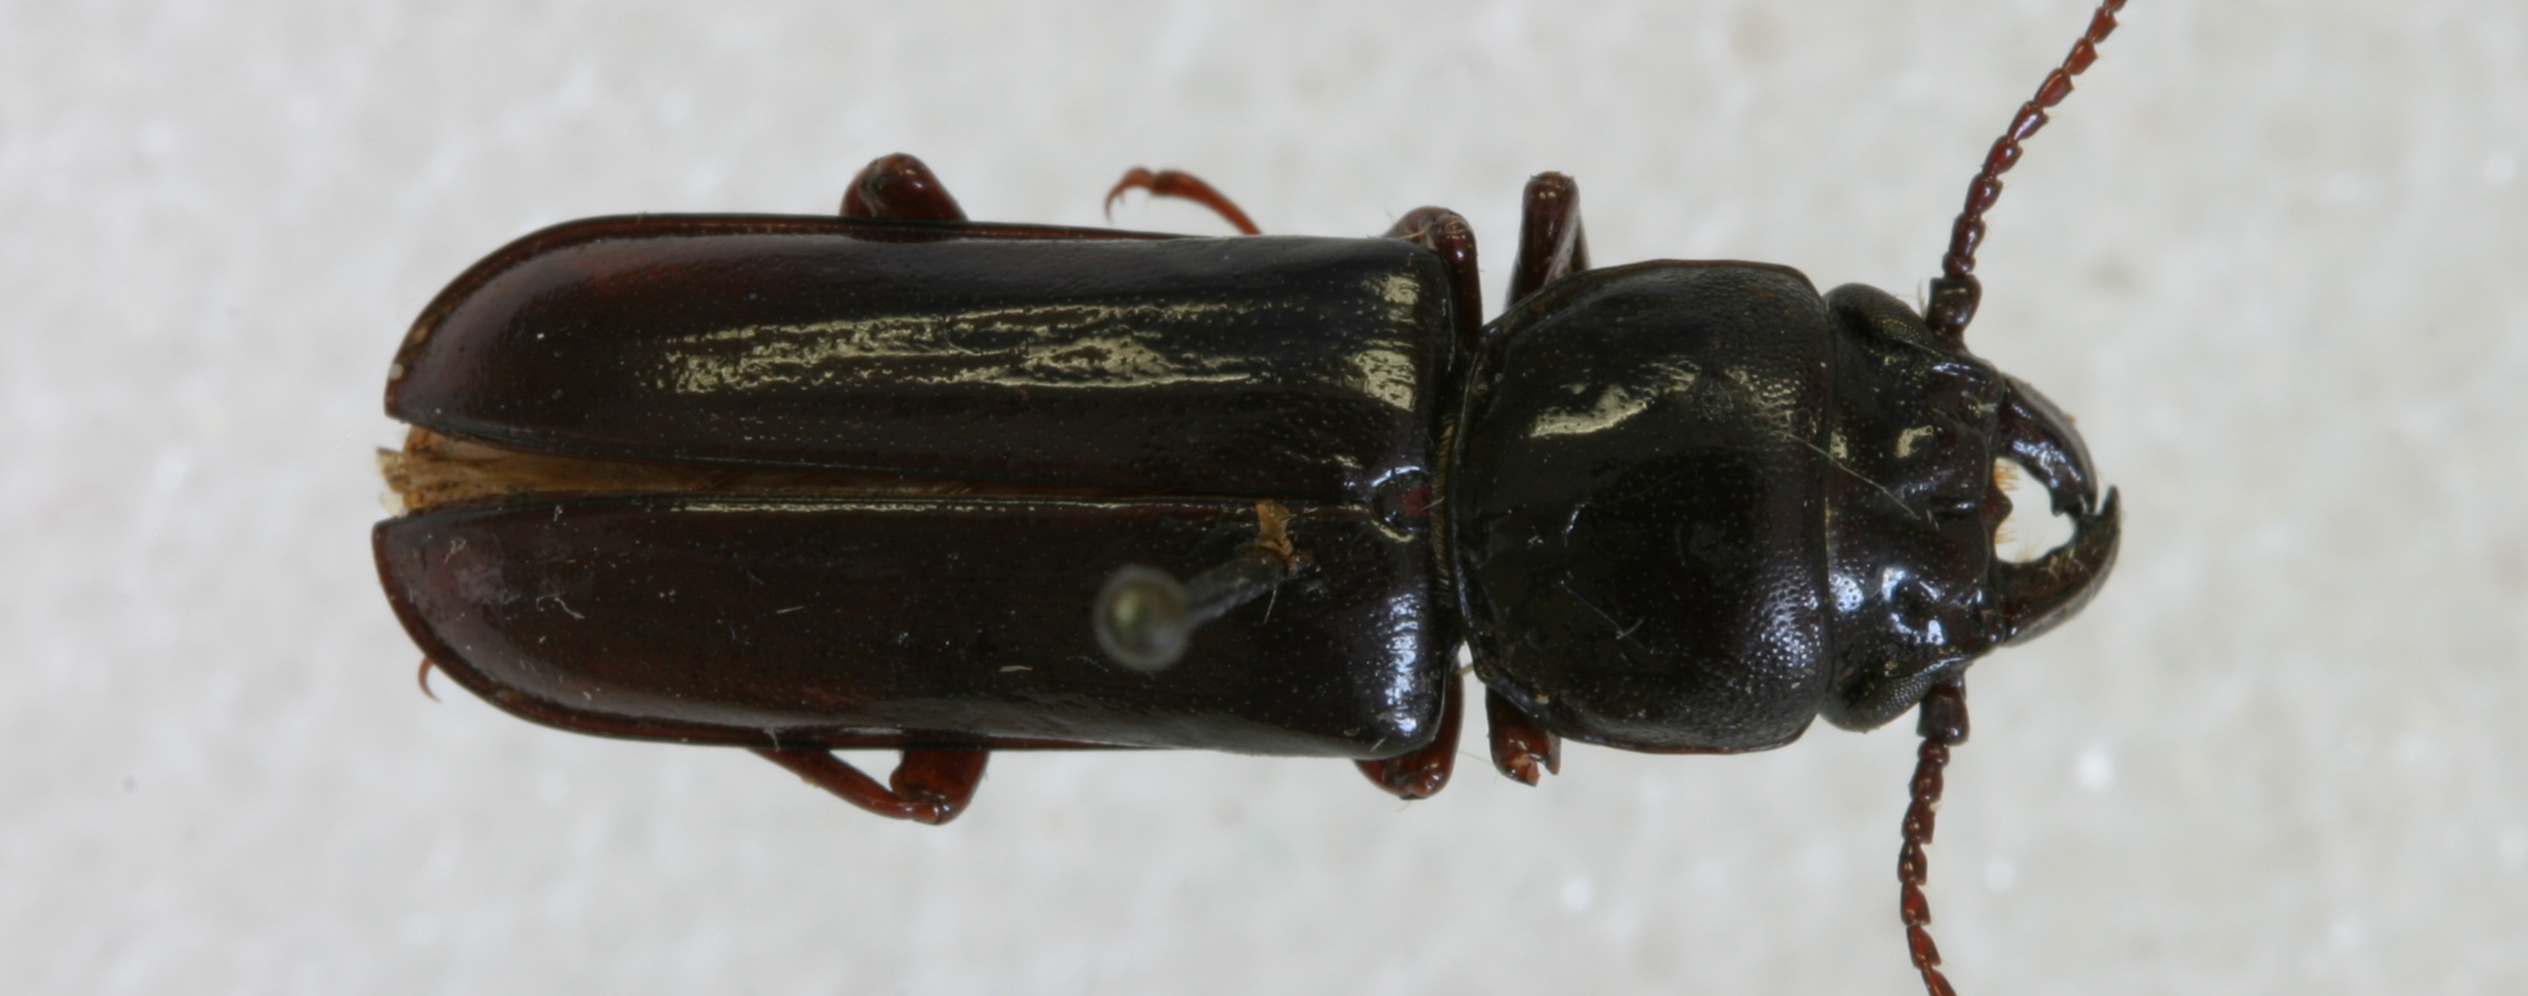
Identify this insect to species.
Komiyandra luzonica
